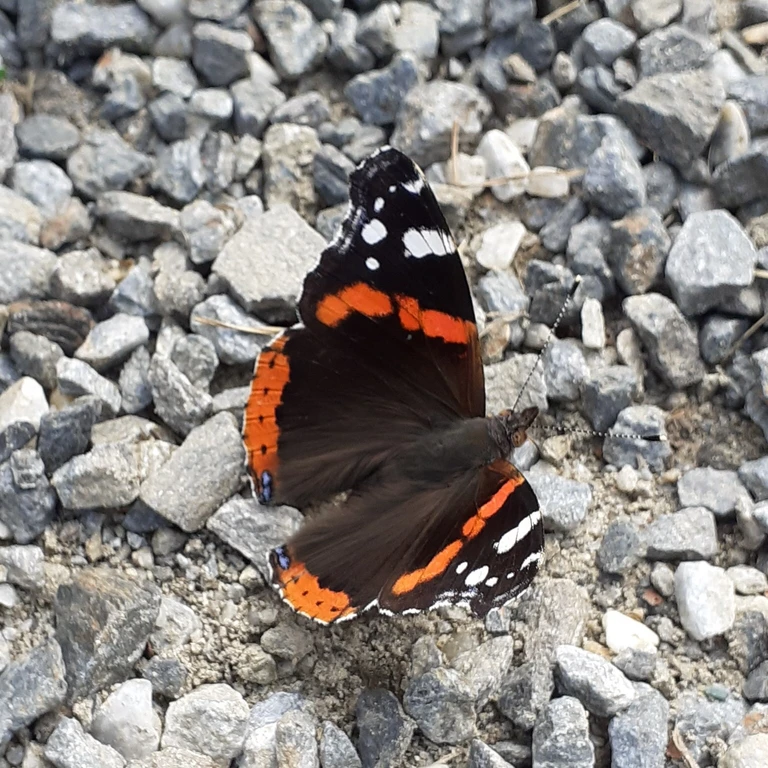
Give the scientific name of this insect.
Vanessa atalanta
